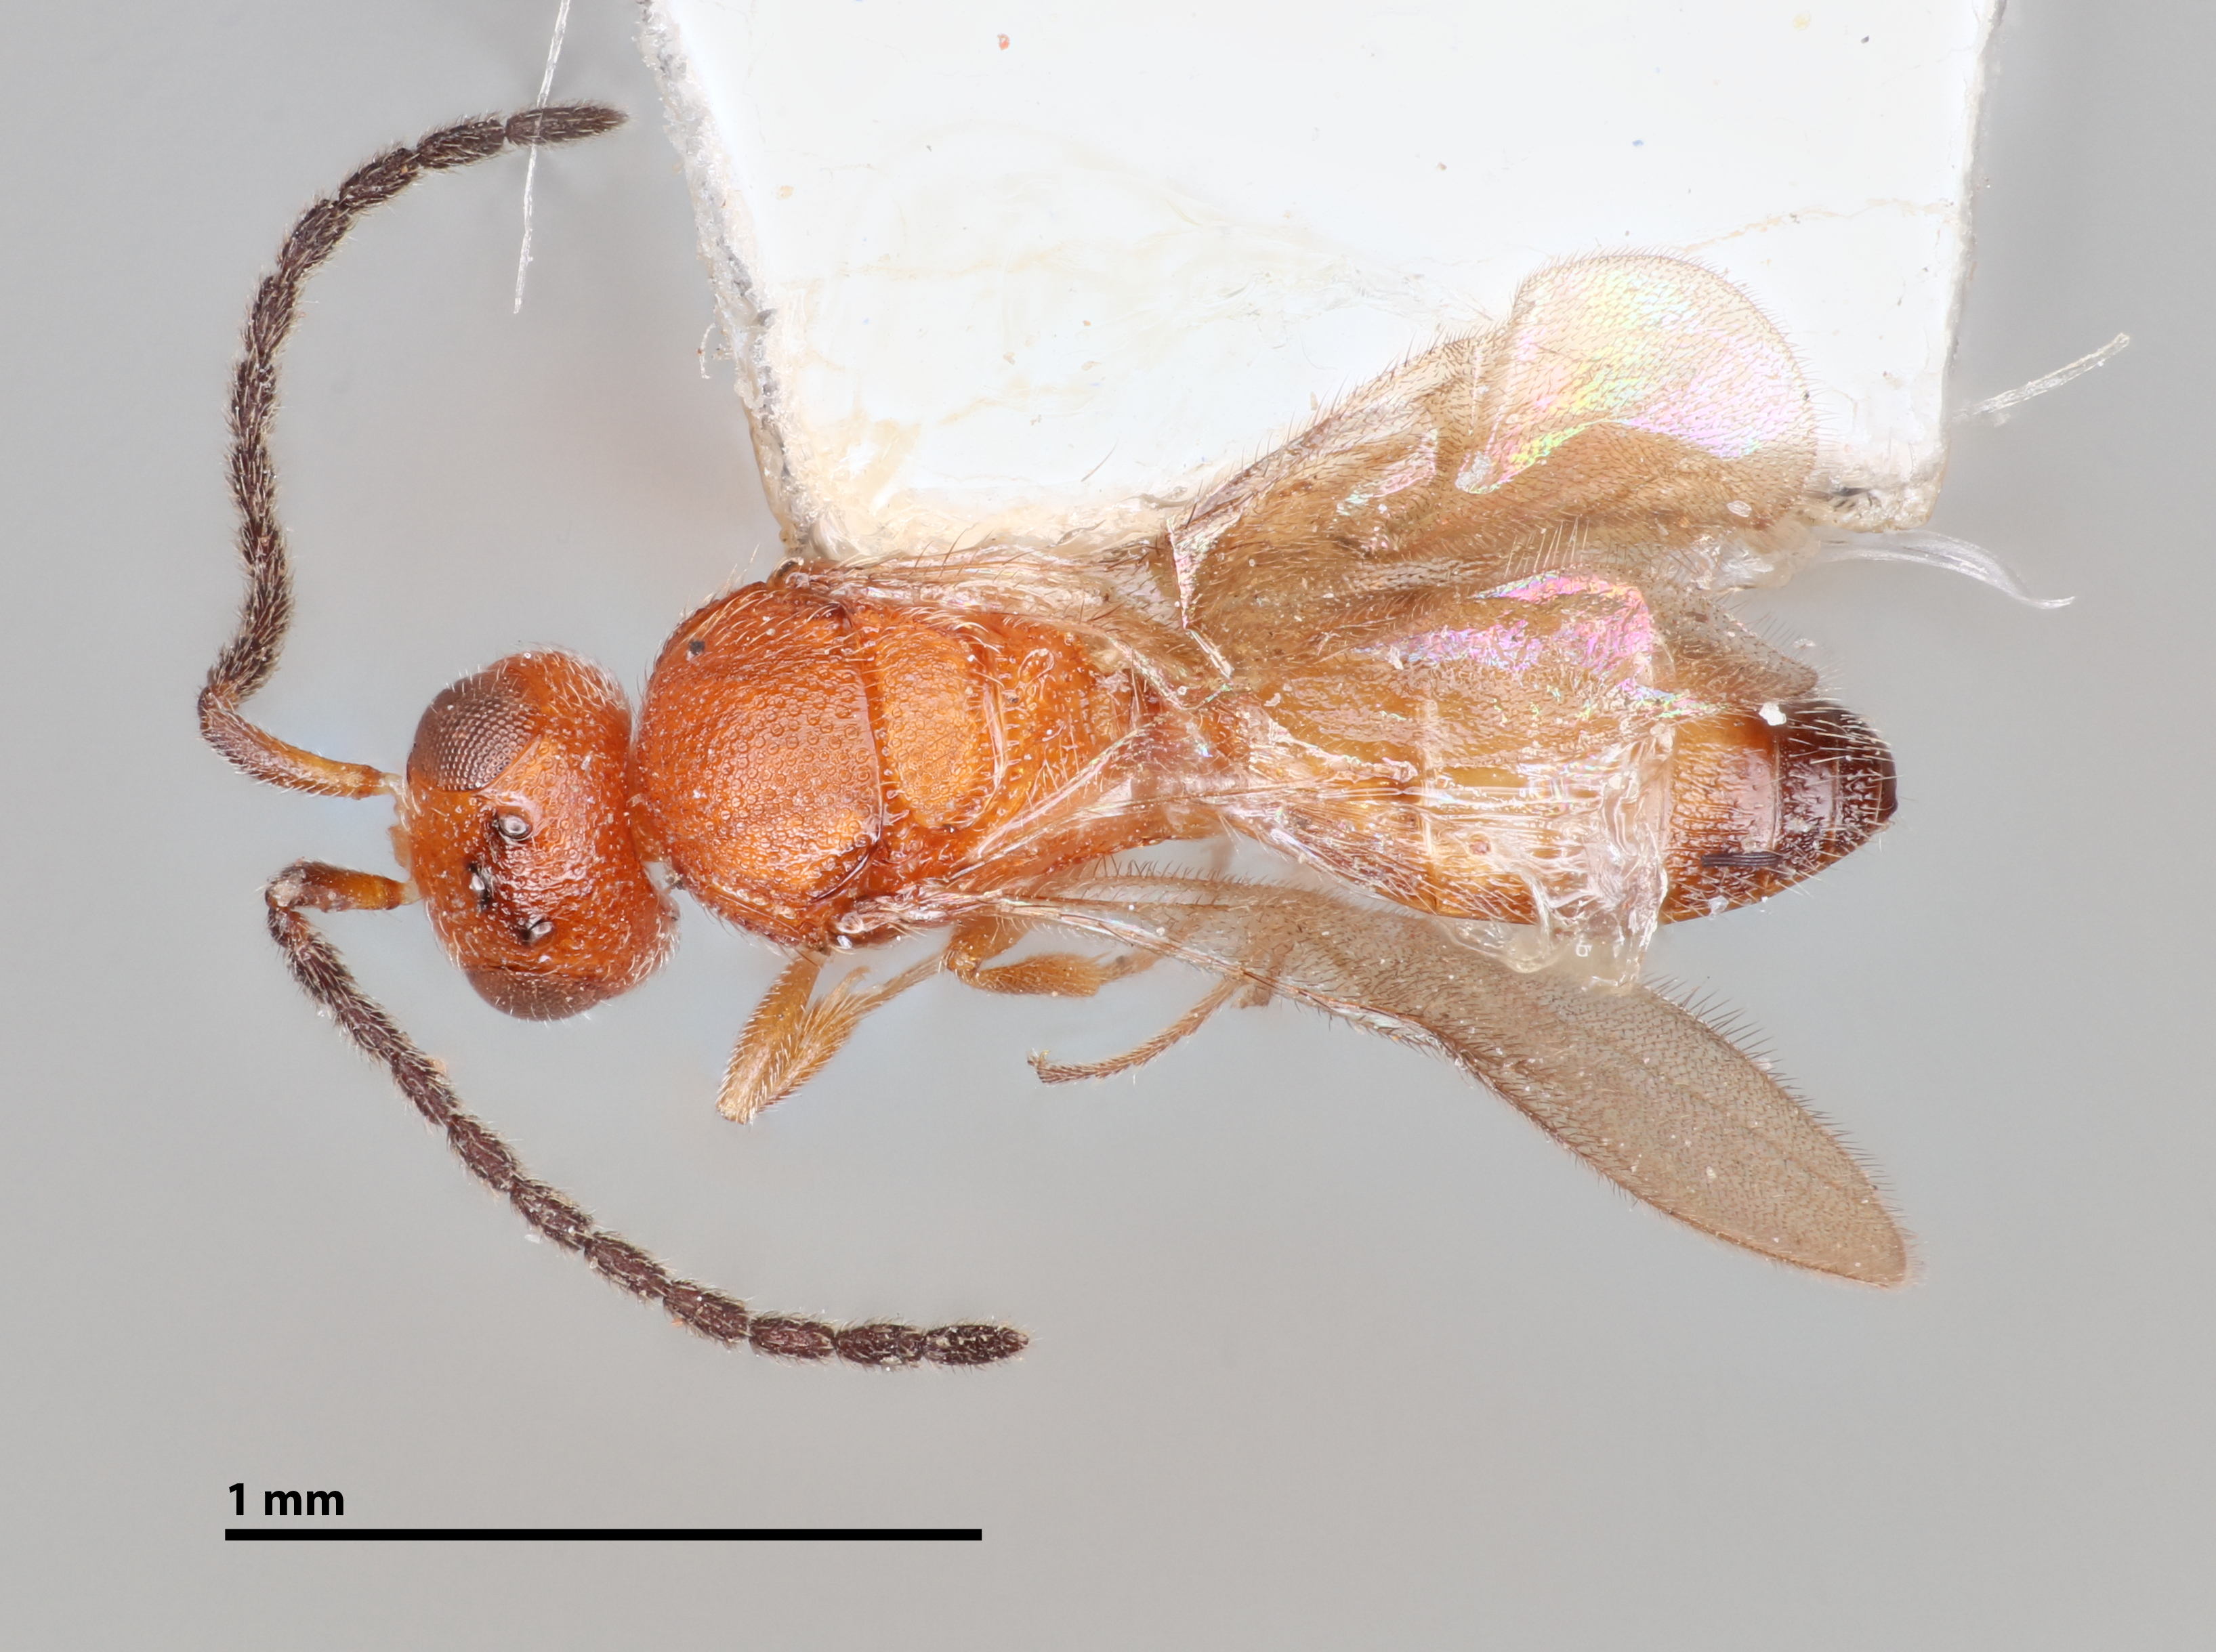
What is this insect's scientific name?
Paridris dubeyi
